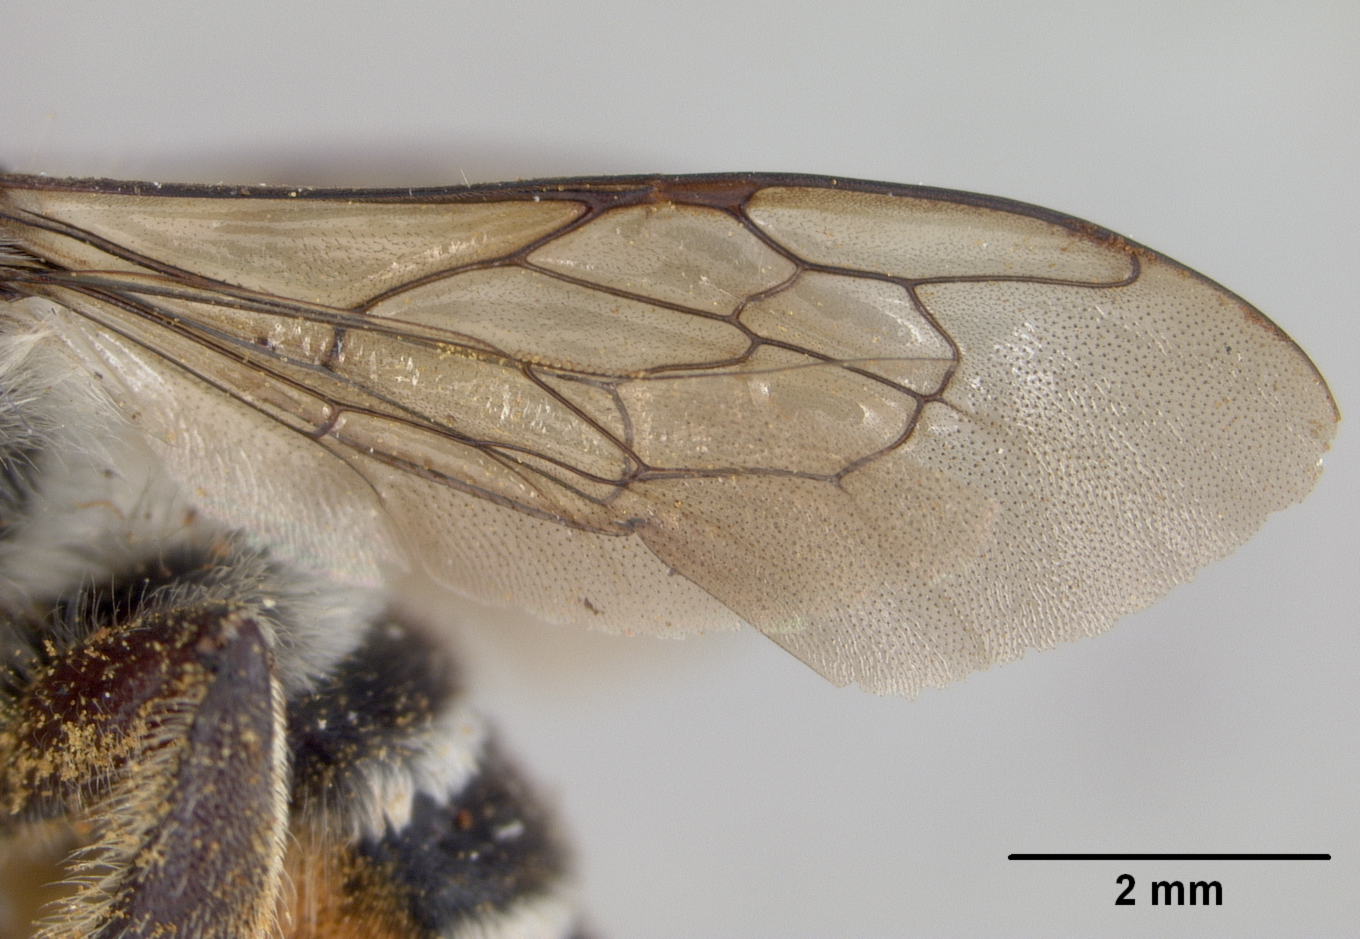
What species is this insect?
Megachile tephrosiana
